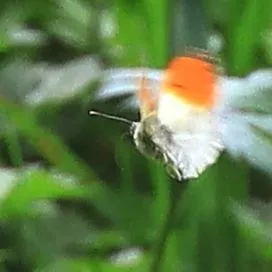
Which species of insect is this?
Anthocharis cardamines
